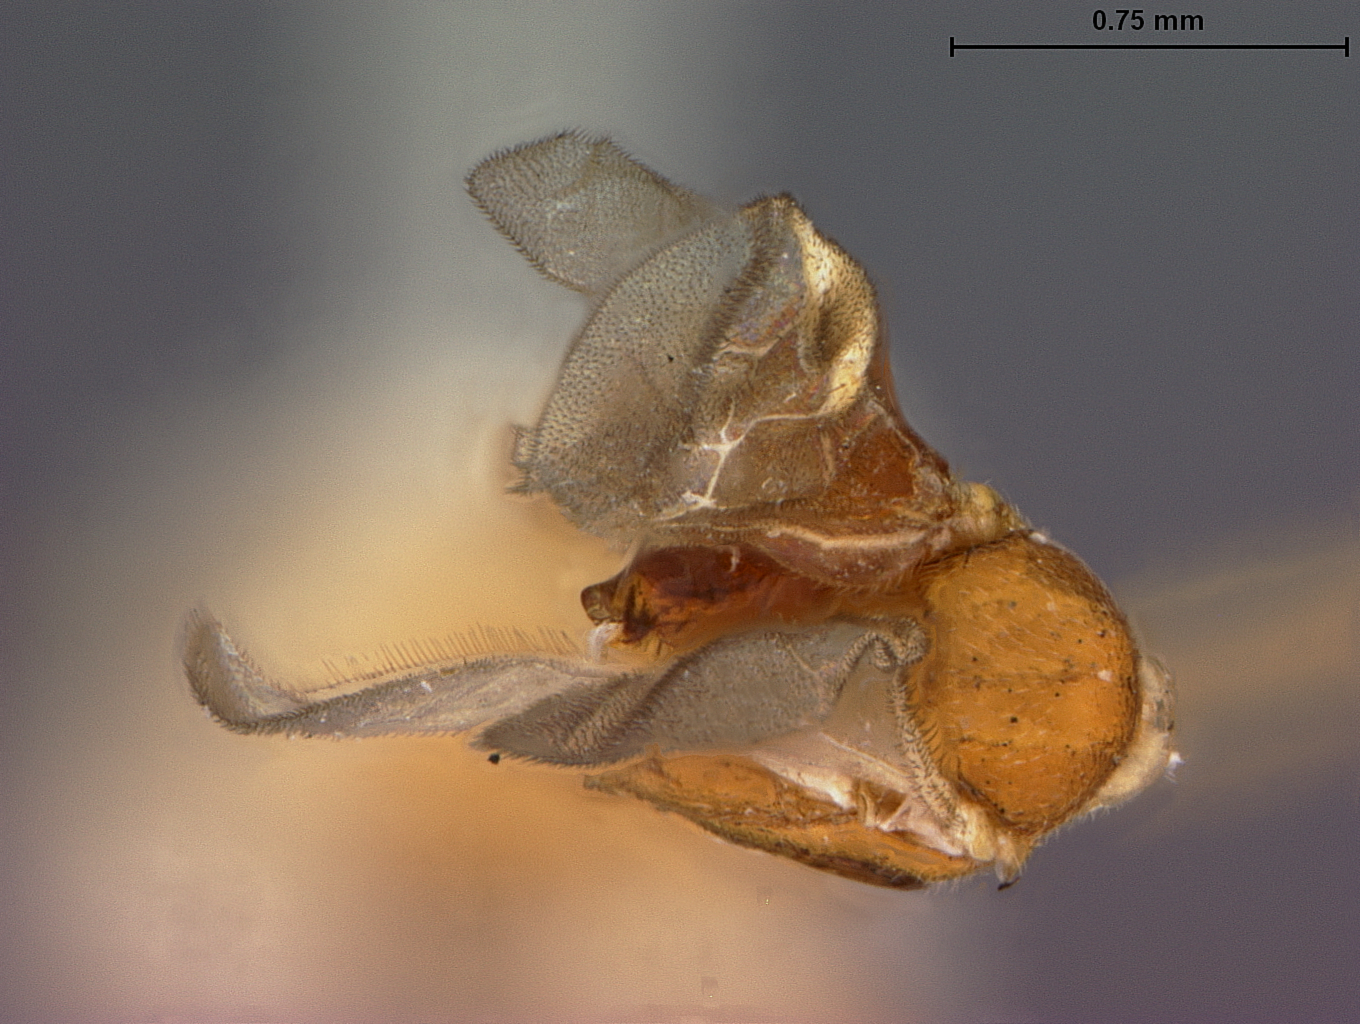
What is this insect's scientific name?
Phanerotoma recurvariae
